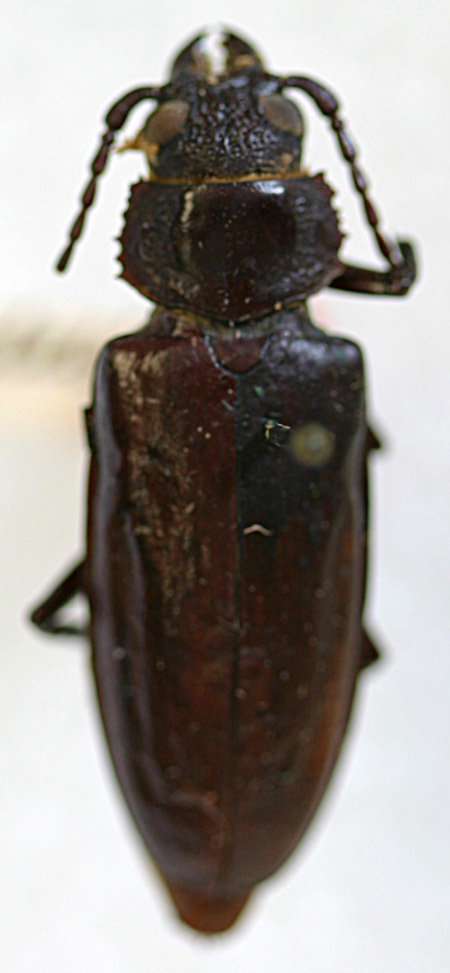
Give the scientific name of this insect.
Stenodontes debile (also Mallodon debile, Mallodon dasystomus)
